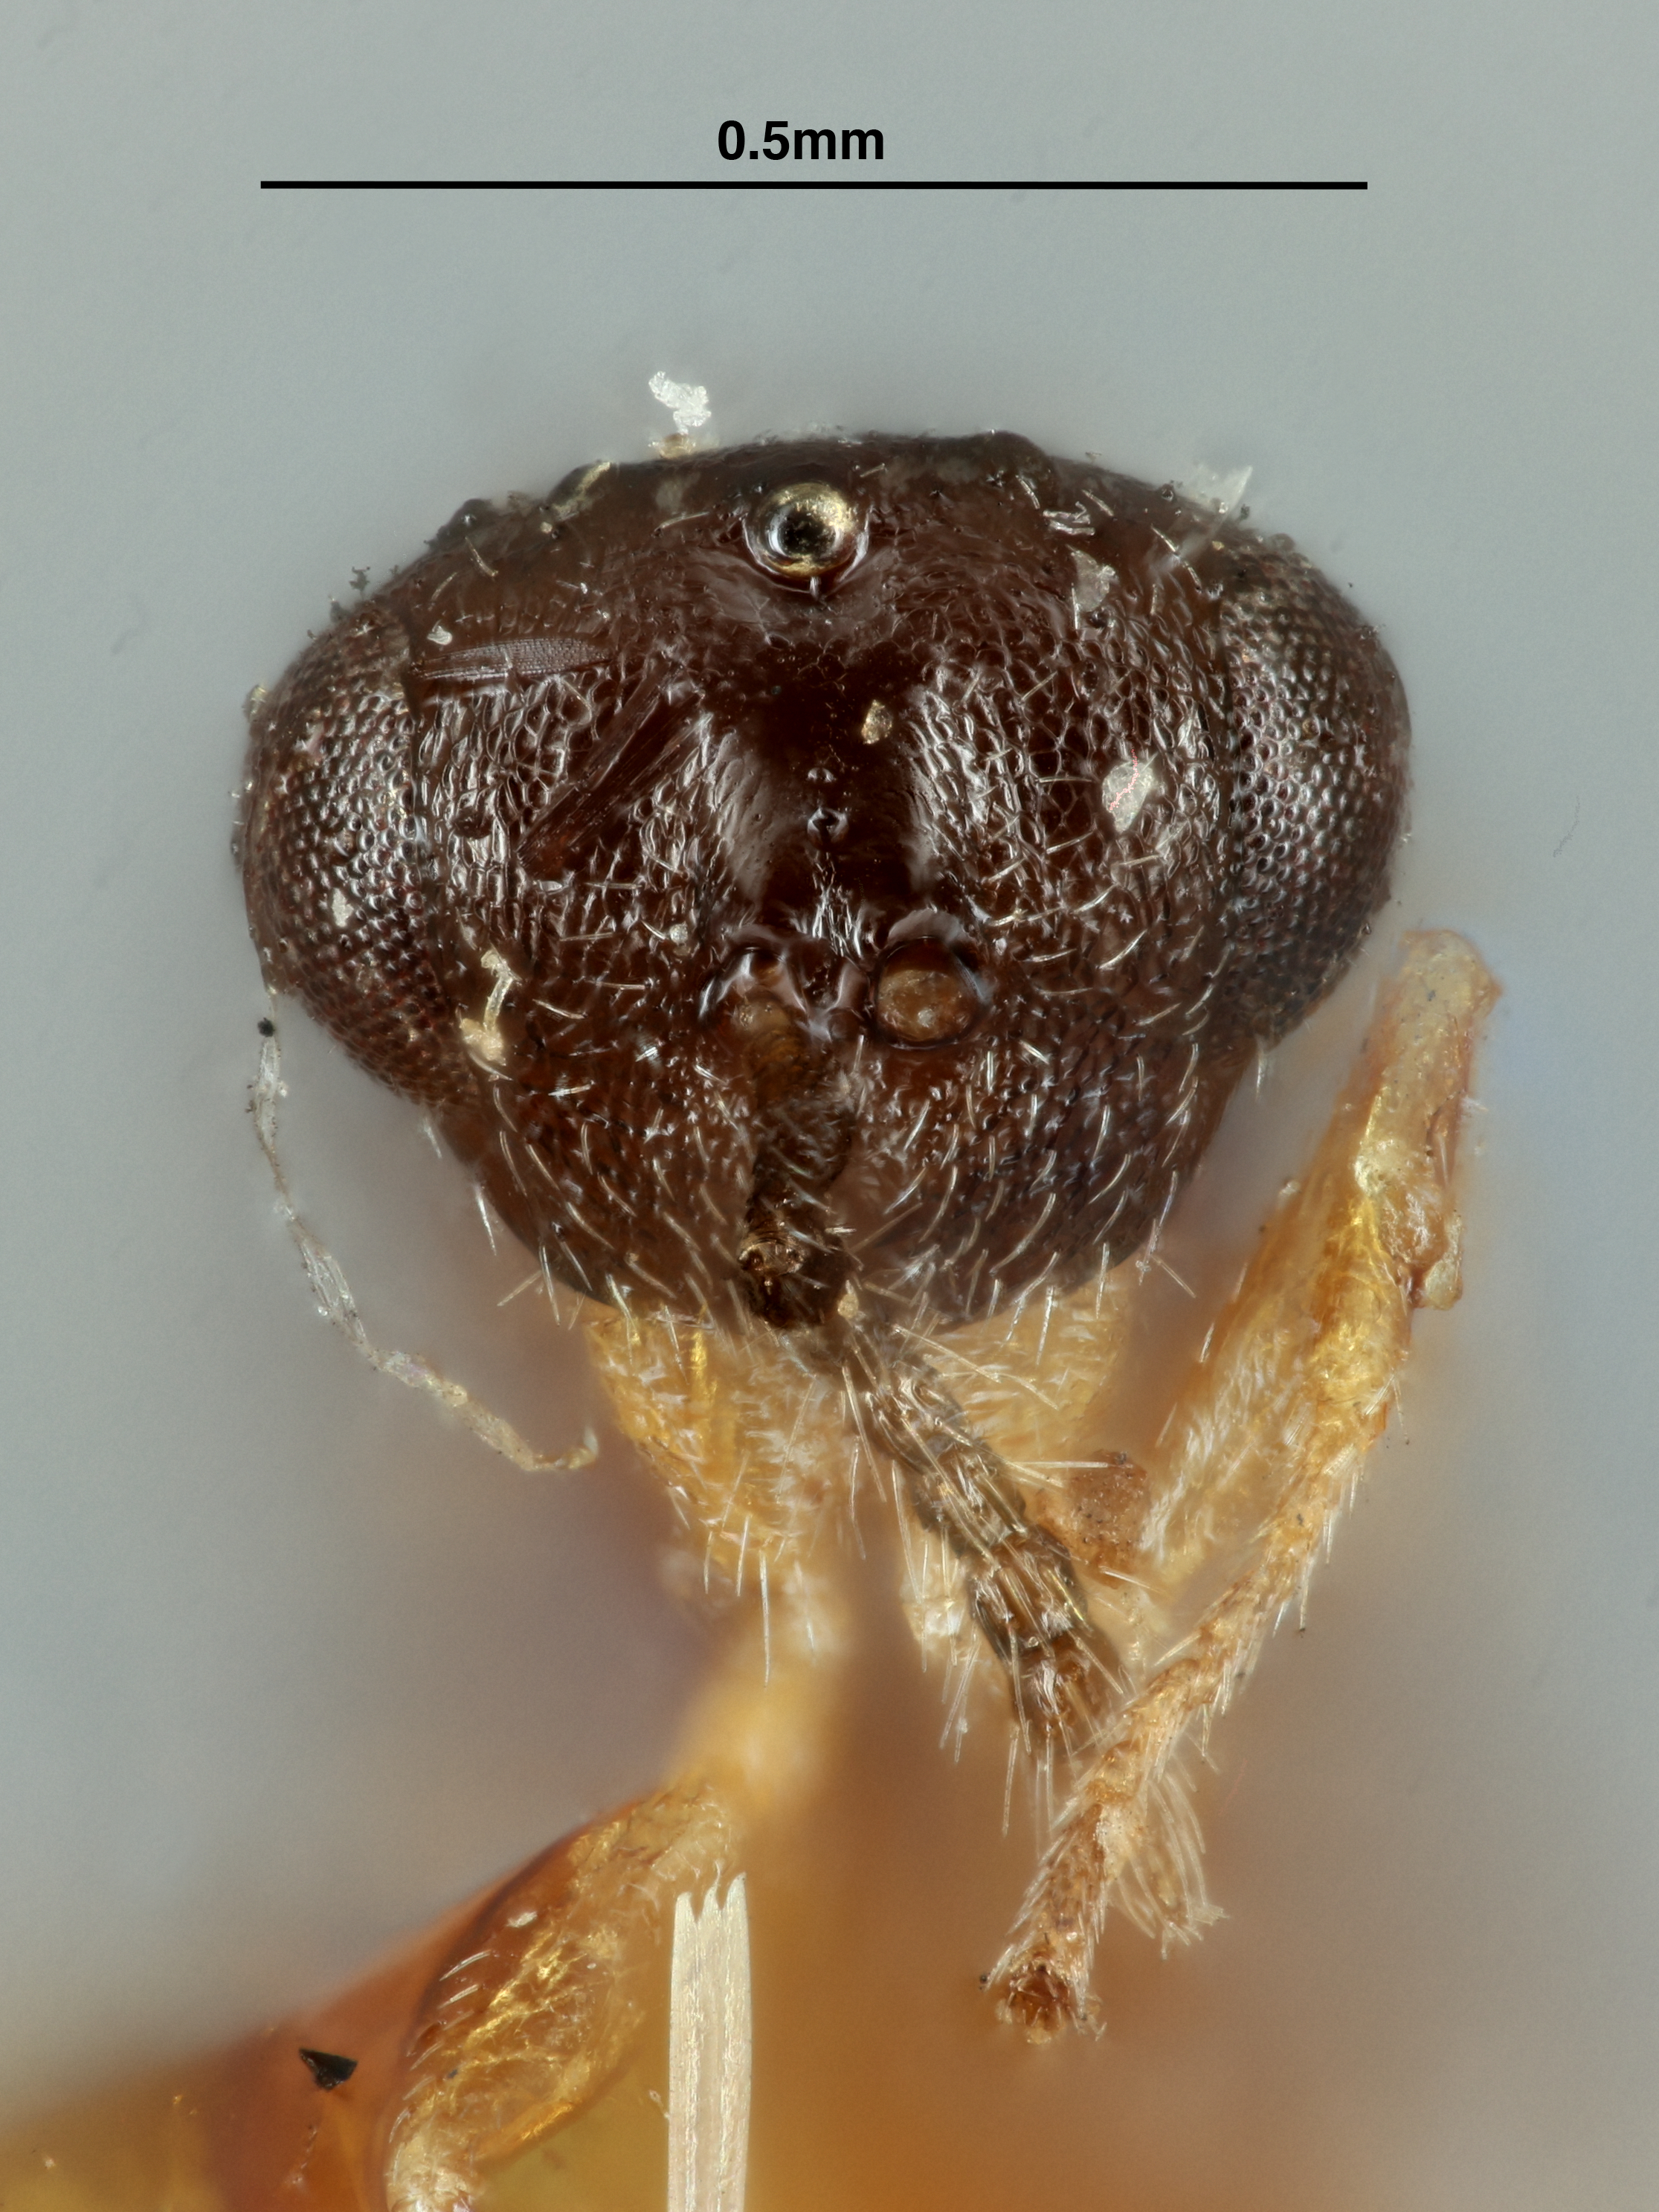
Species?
Isosomocharis sulcata
